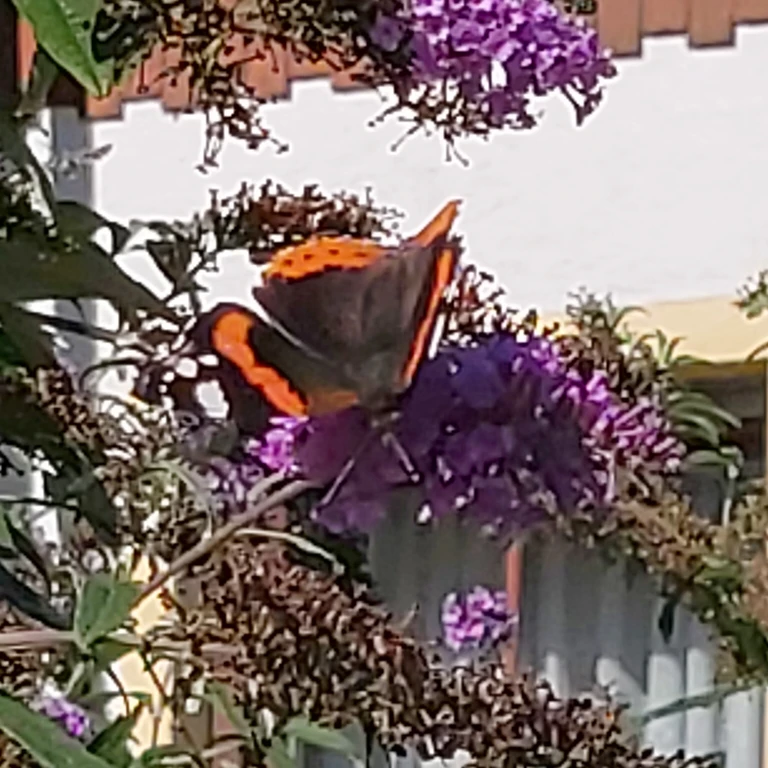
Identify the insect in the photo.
Vanessa atalanta
